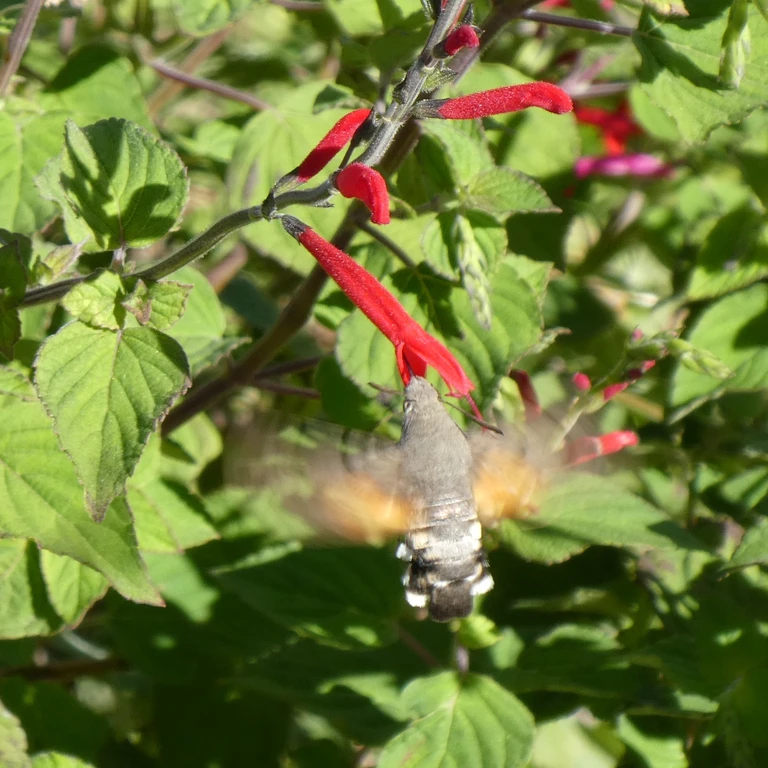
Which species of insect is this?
Macroglossum stellatarum
